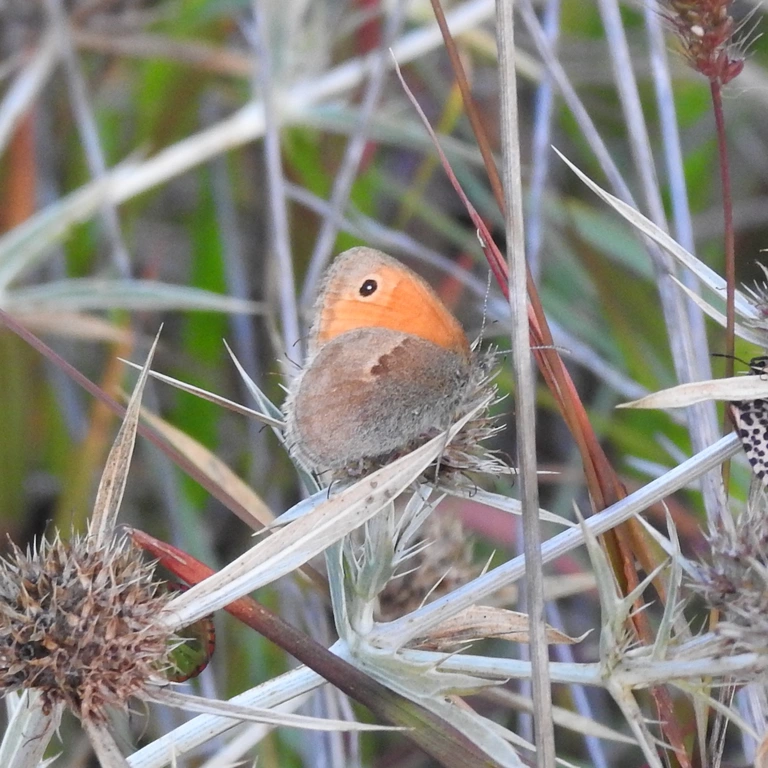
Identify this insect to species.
Coenonympha pamphilus
